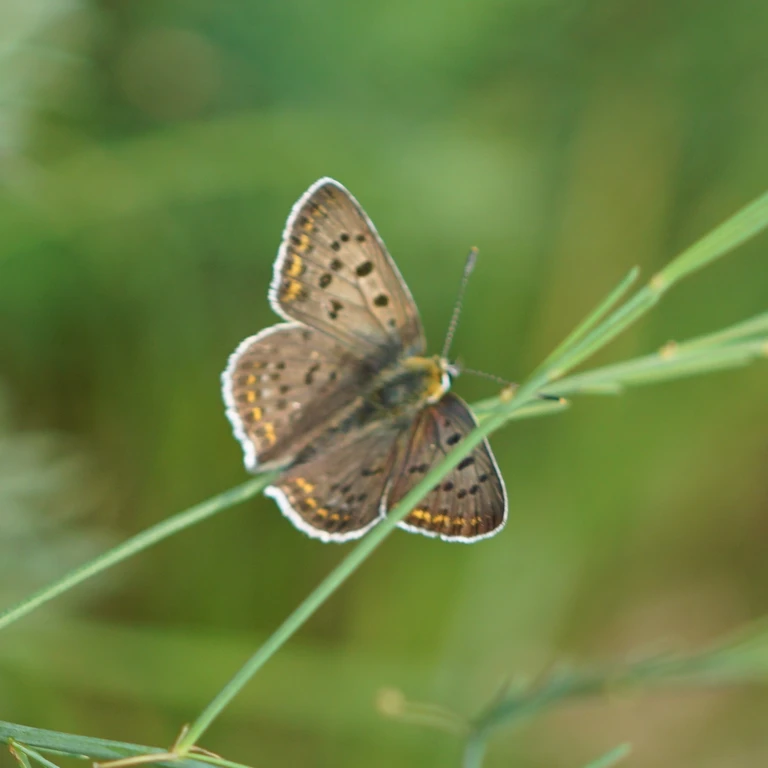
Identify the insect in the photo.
Lycaena tityrus (also Loweia tityrus)
